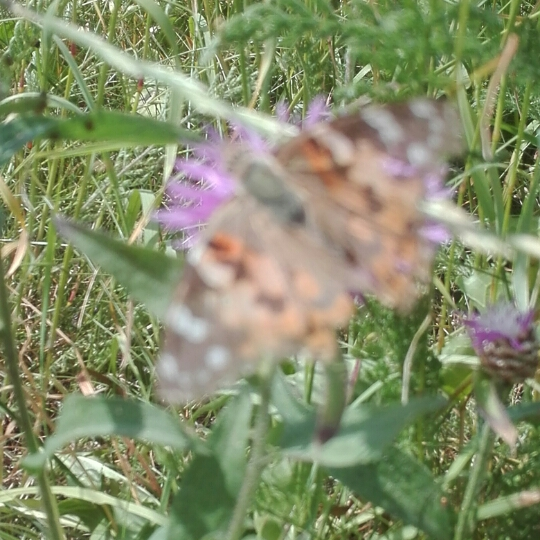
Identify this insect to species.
Vanessa cardui
